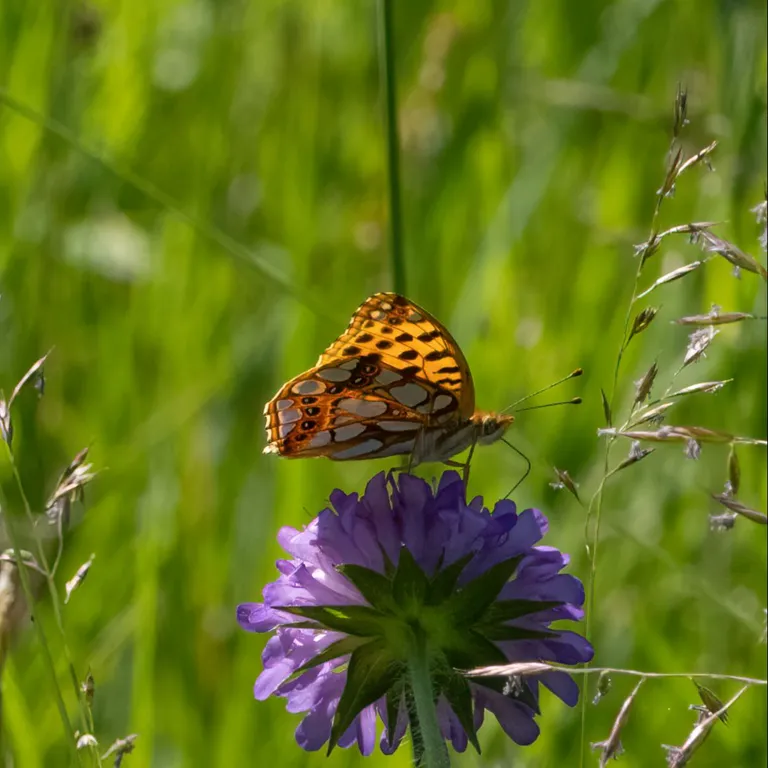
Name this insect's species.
Issoria lathonia
